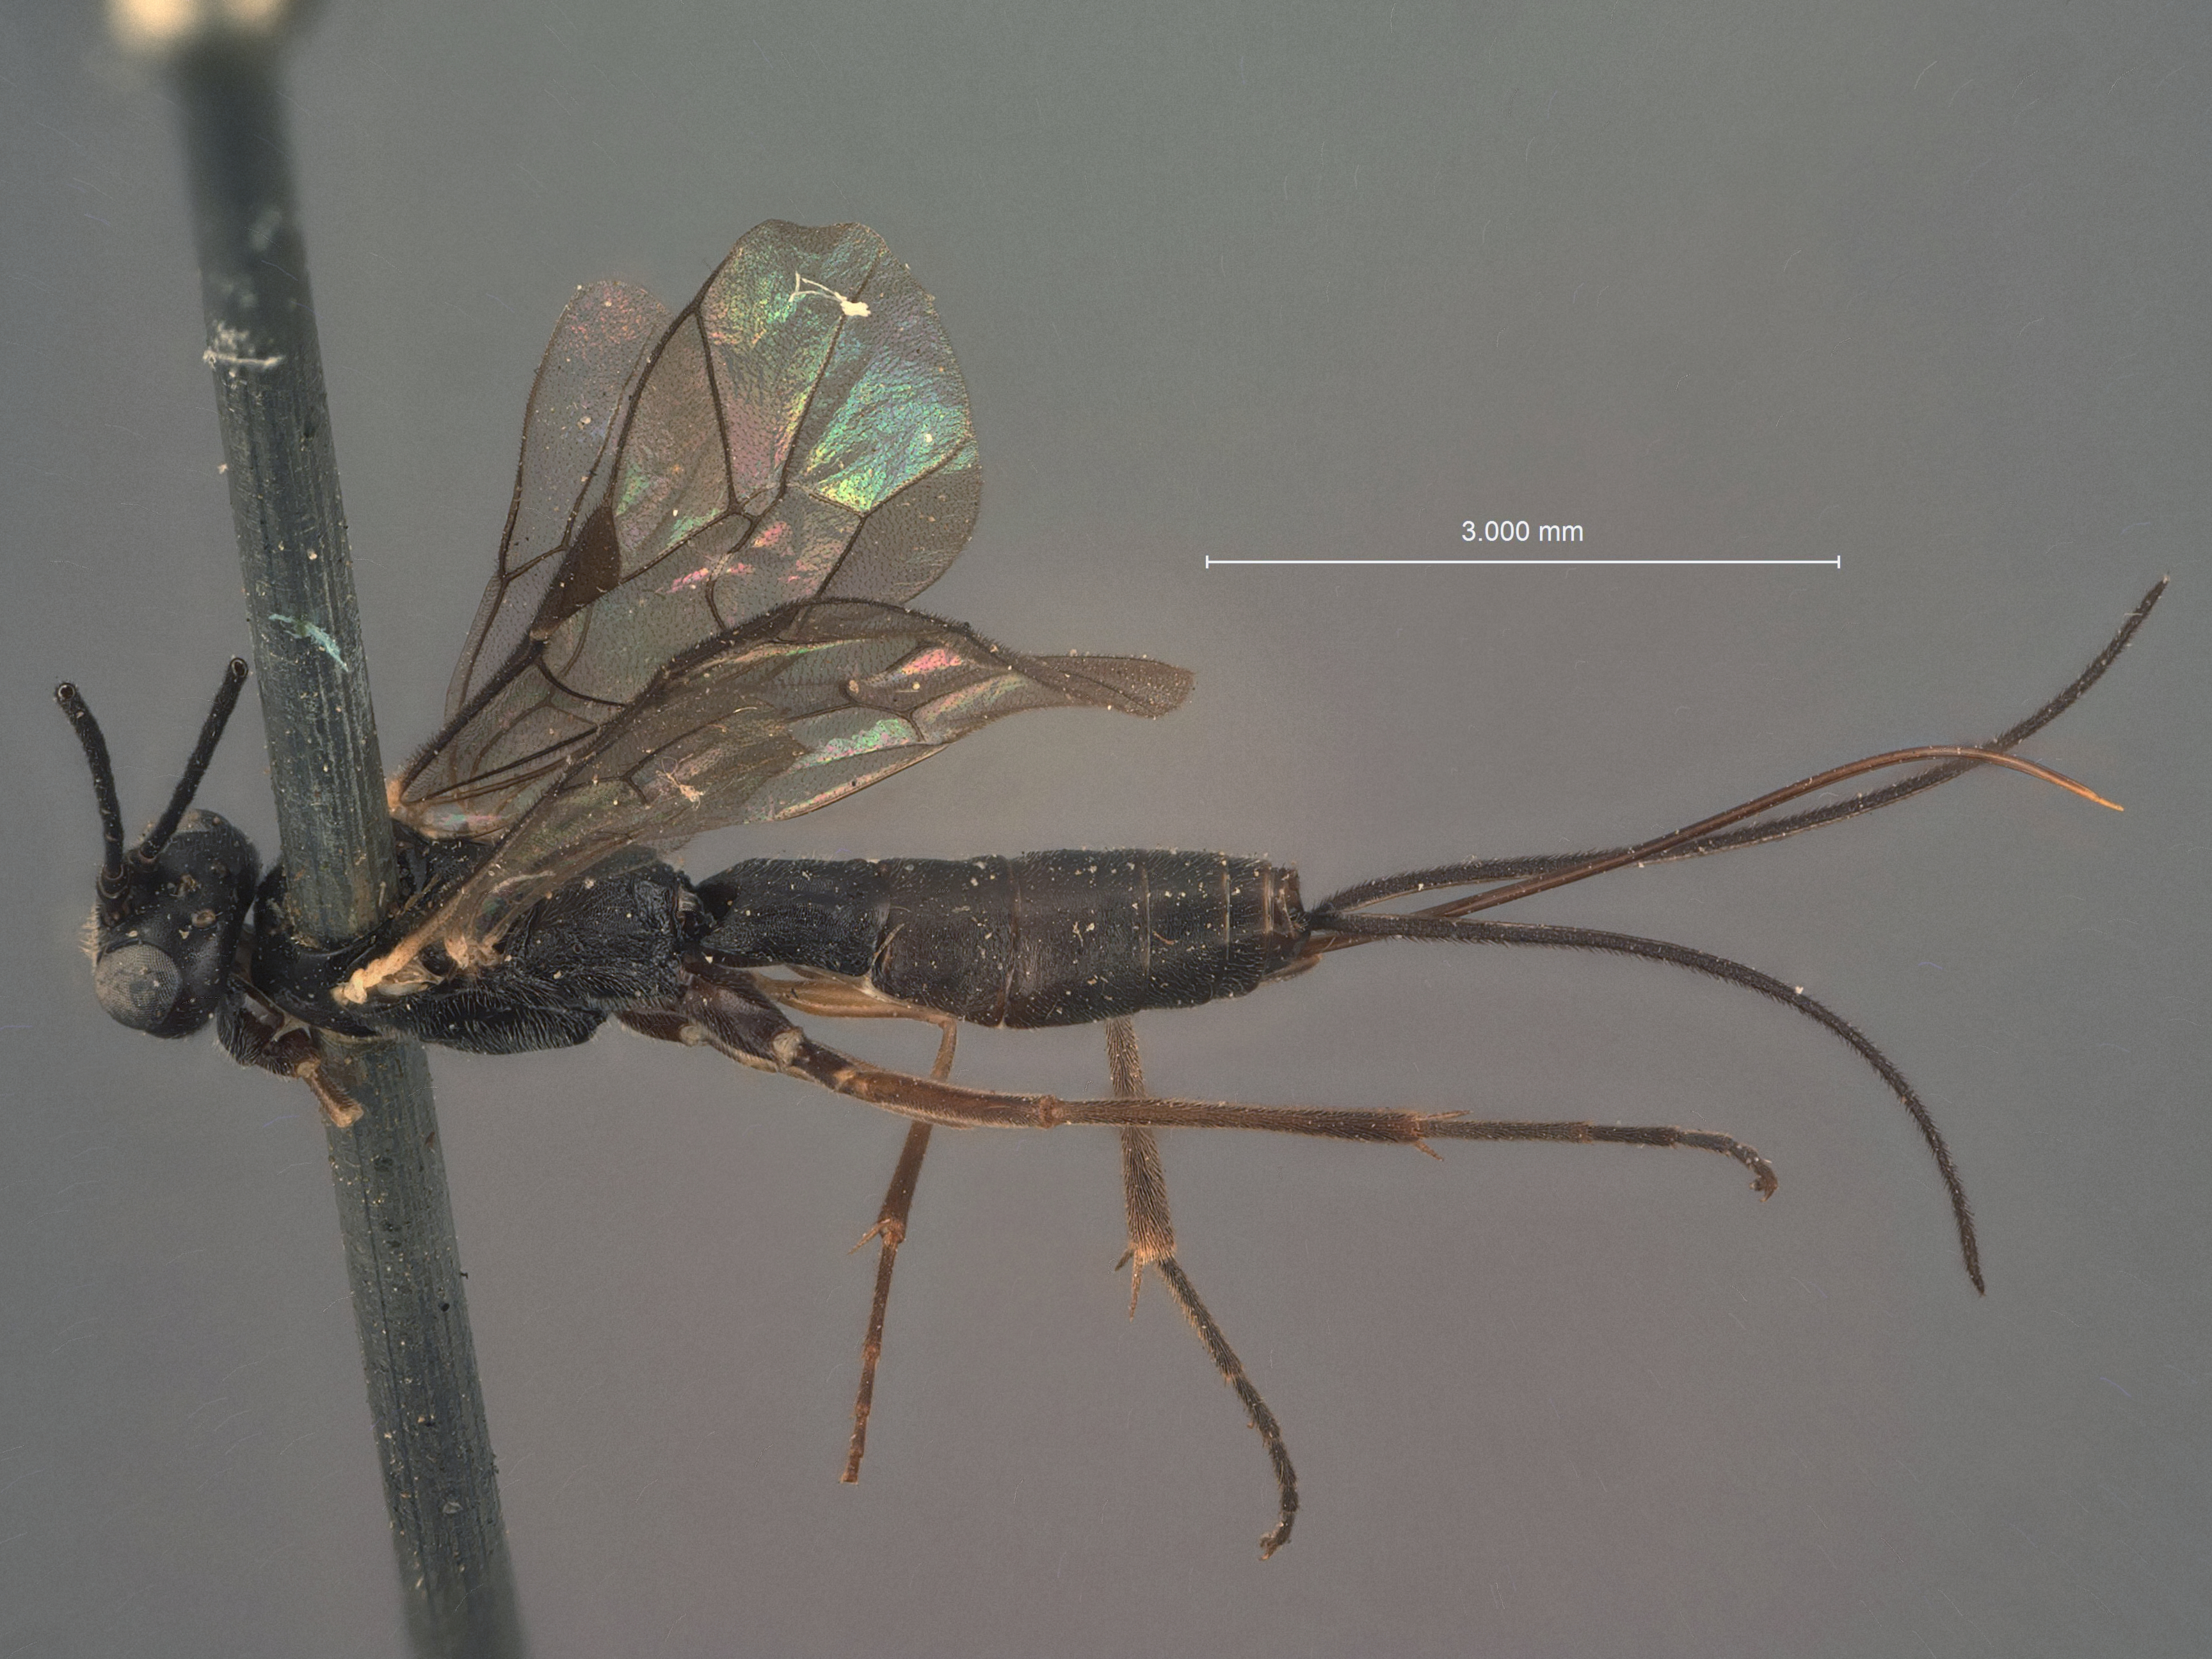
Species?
Pimplopterus yakutatensis
